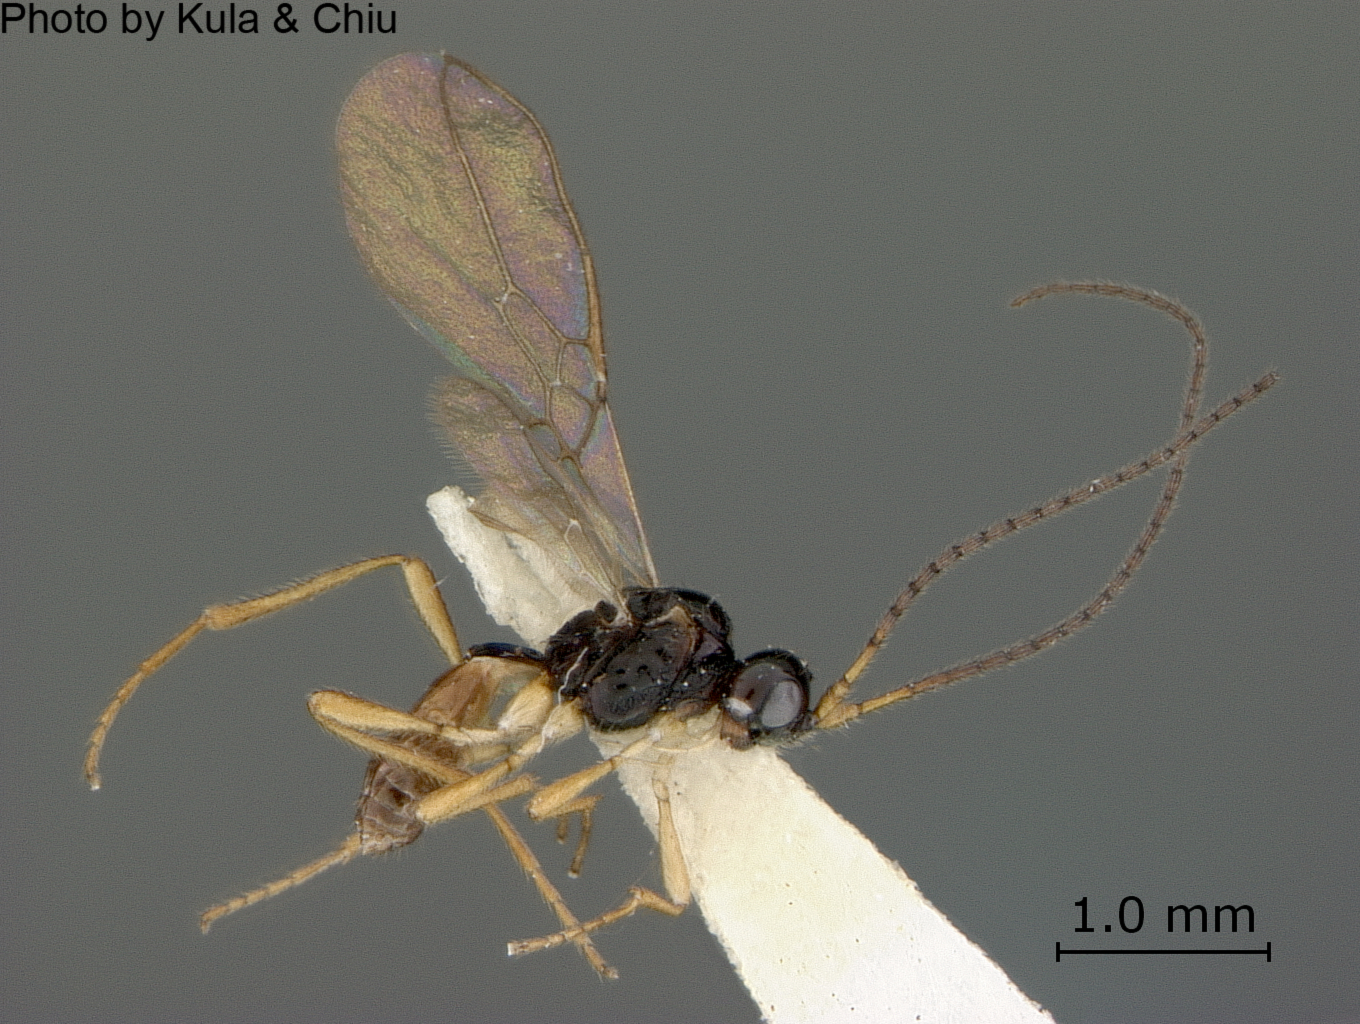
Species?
Aspilota acutistigma
